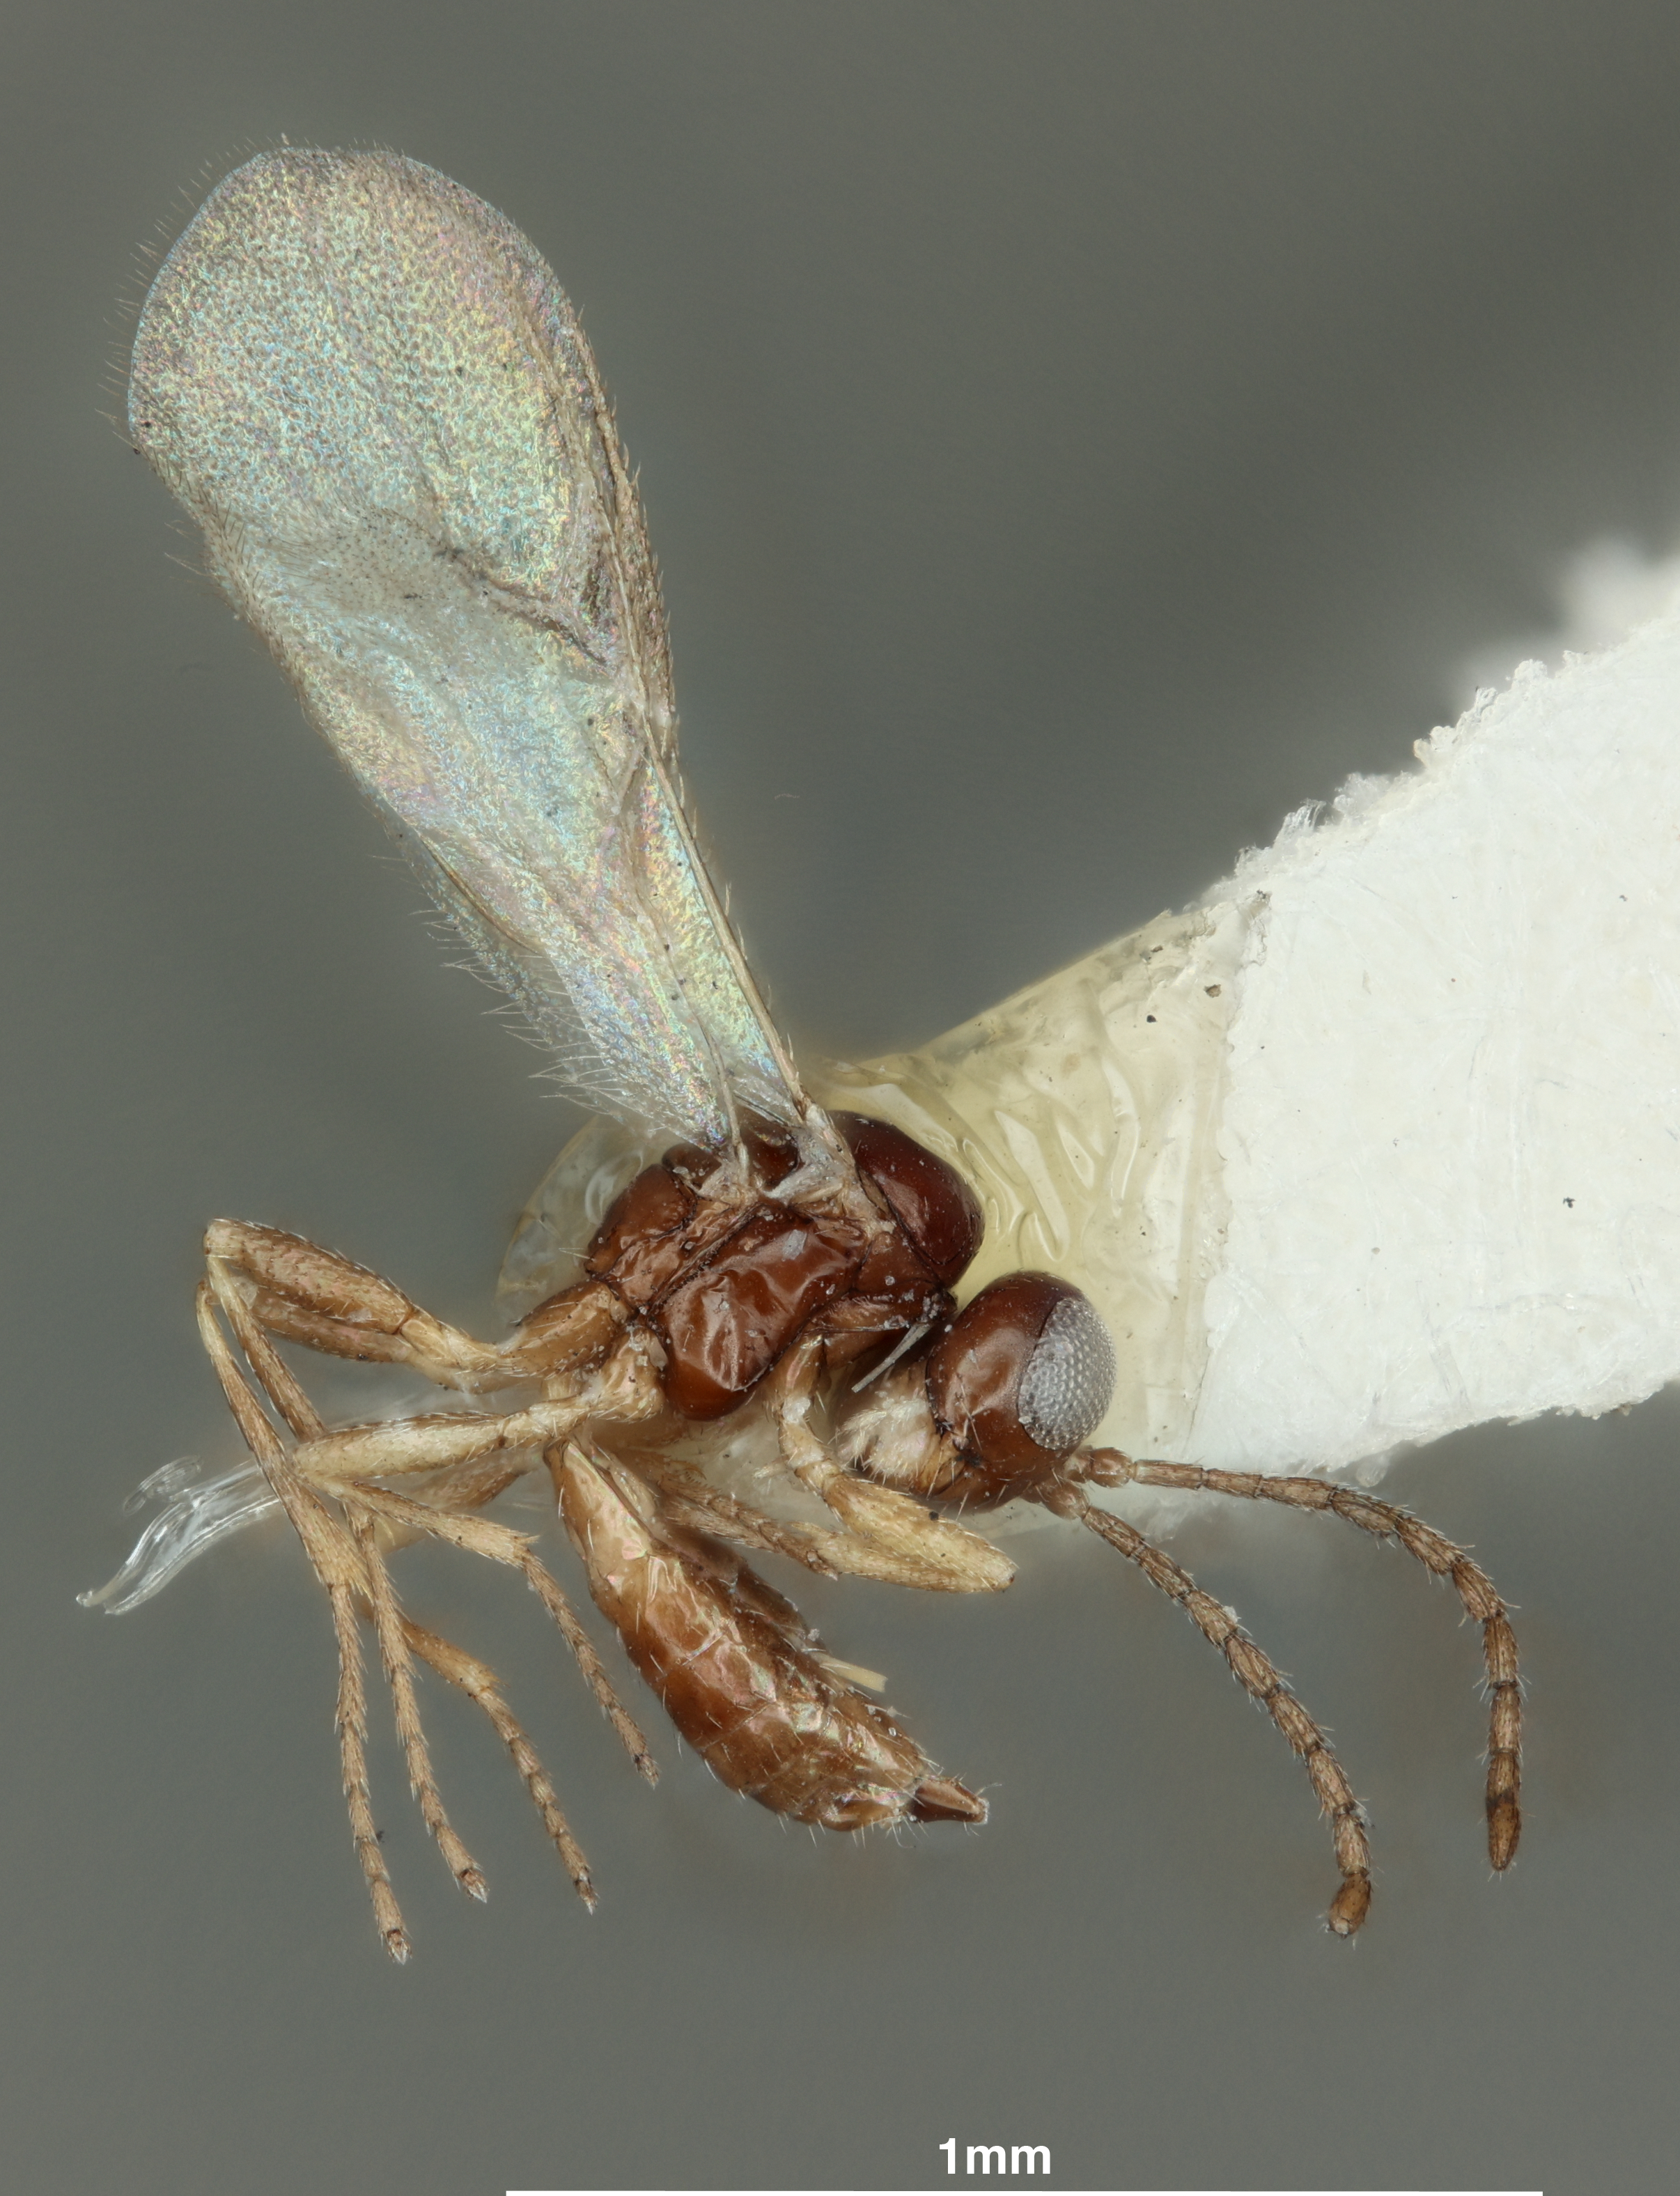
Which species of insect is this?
Aphidius chrysoaphidis
